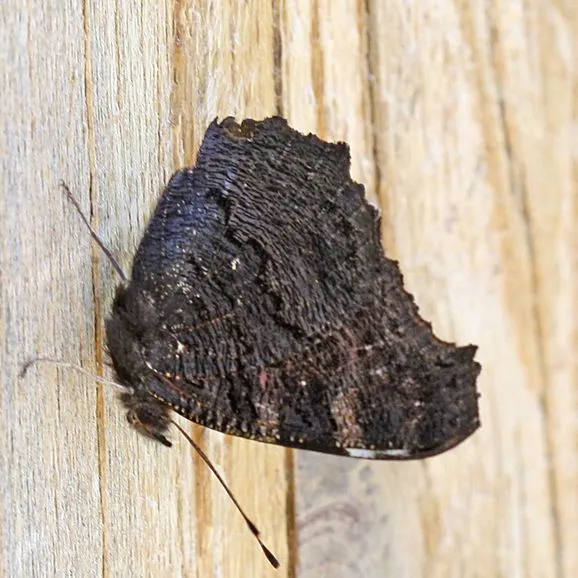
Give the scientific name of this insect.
Aglais io
